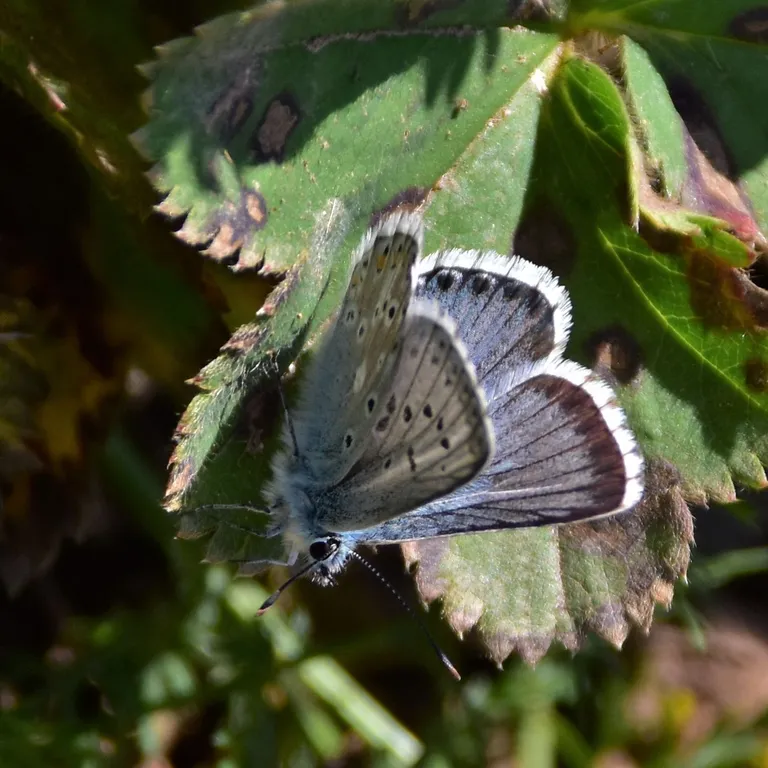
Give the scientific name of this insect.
Lysandra coridon
